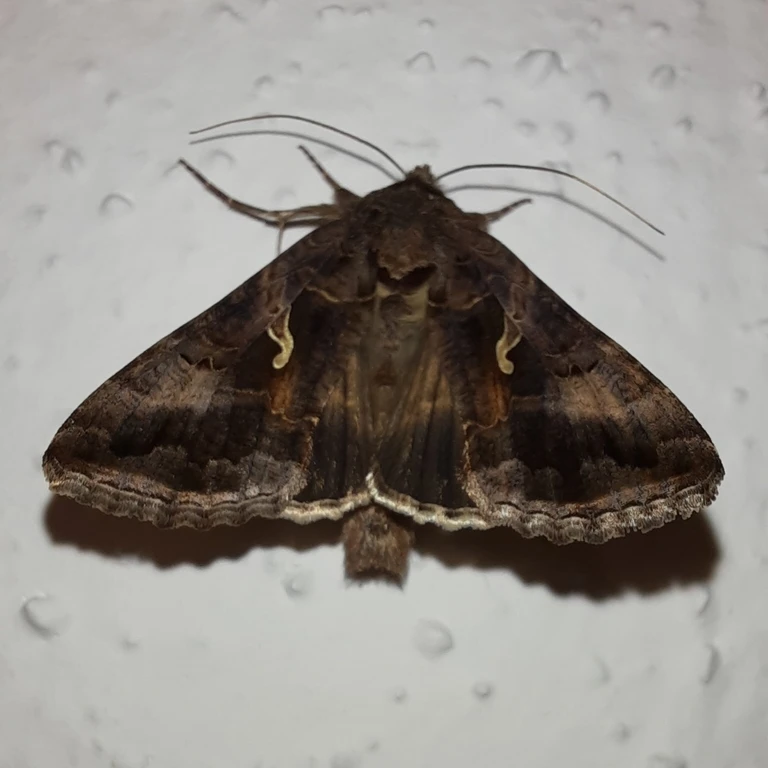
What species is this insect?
Autographa gamma
